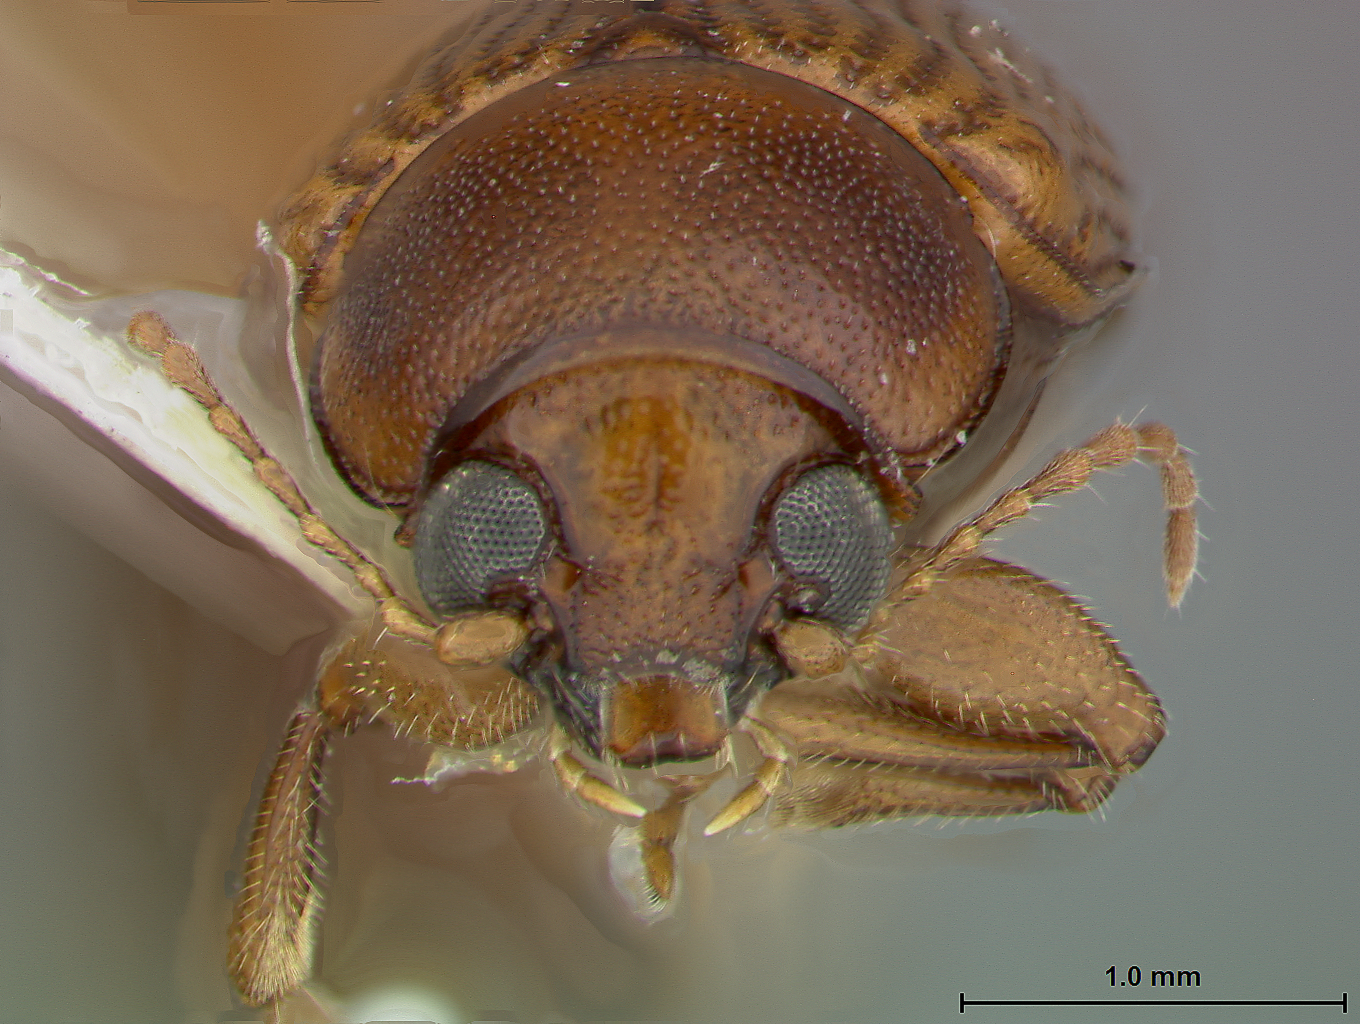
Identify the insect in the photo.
Metachroma californicum
